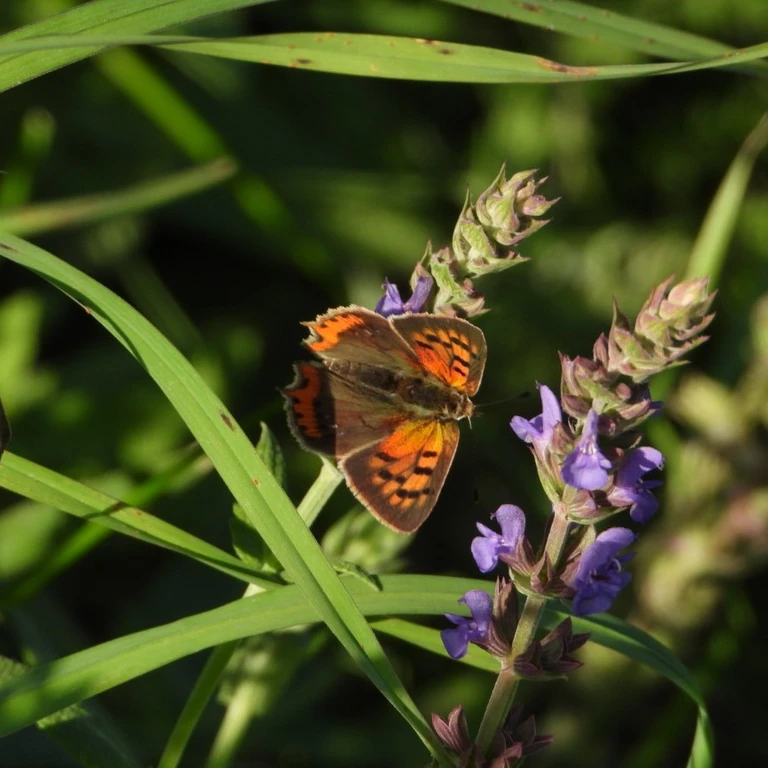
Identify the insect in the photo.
Lycaena phlaeas
